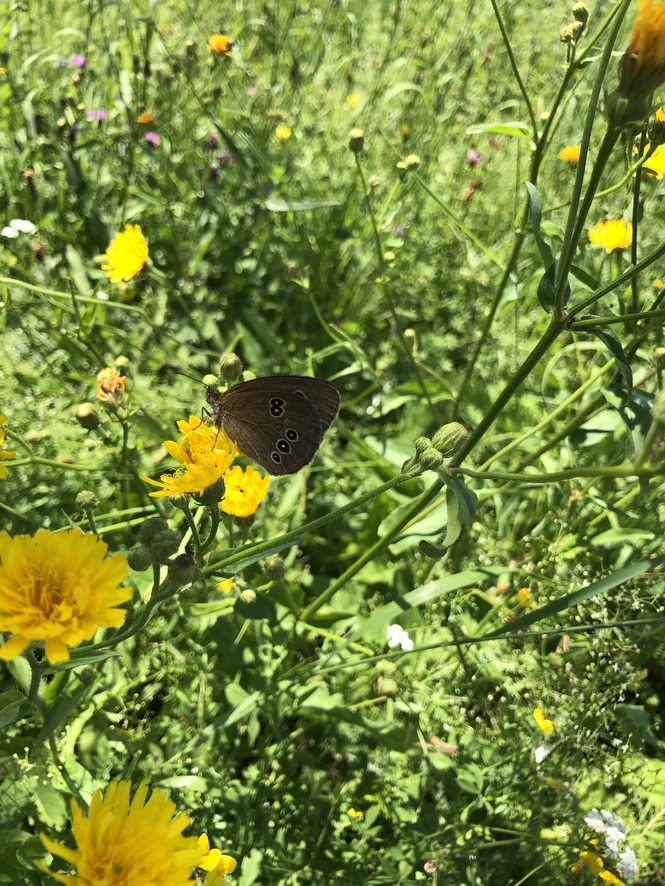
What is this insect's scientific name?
Aphantopus hyperantus
